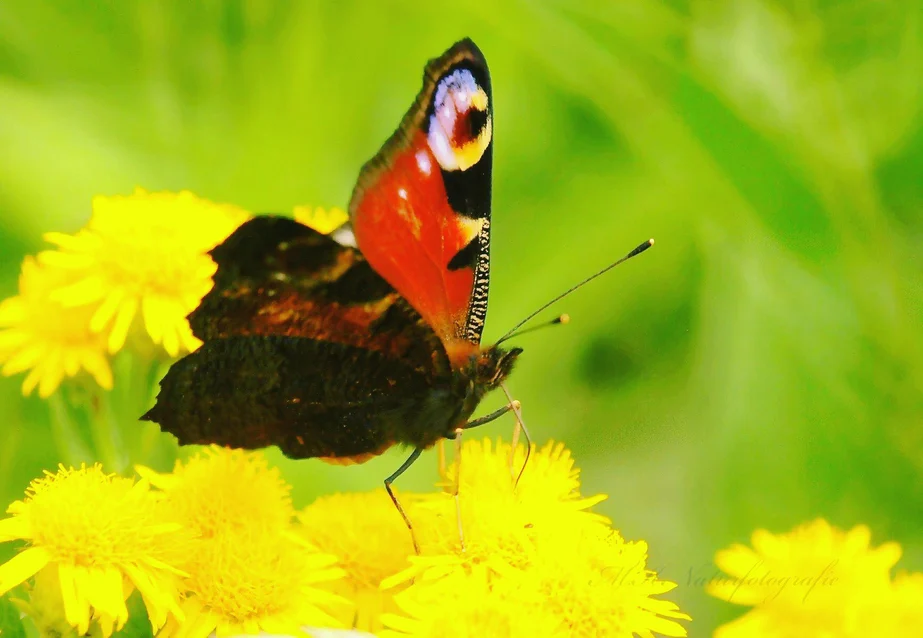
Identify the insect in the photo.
Aglais io
